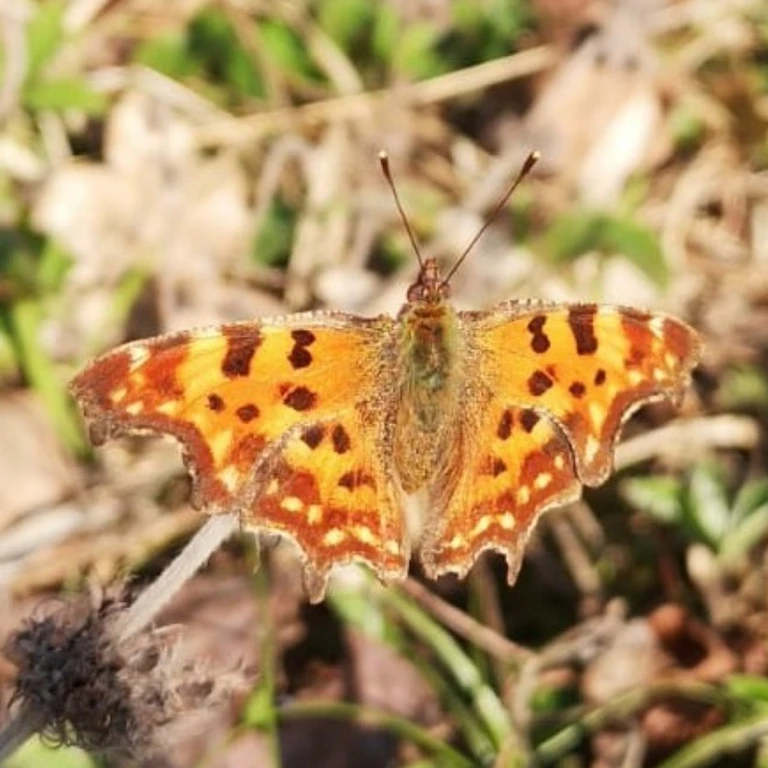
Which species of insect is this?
Polygonia c-album
